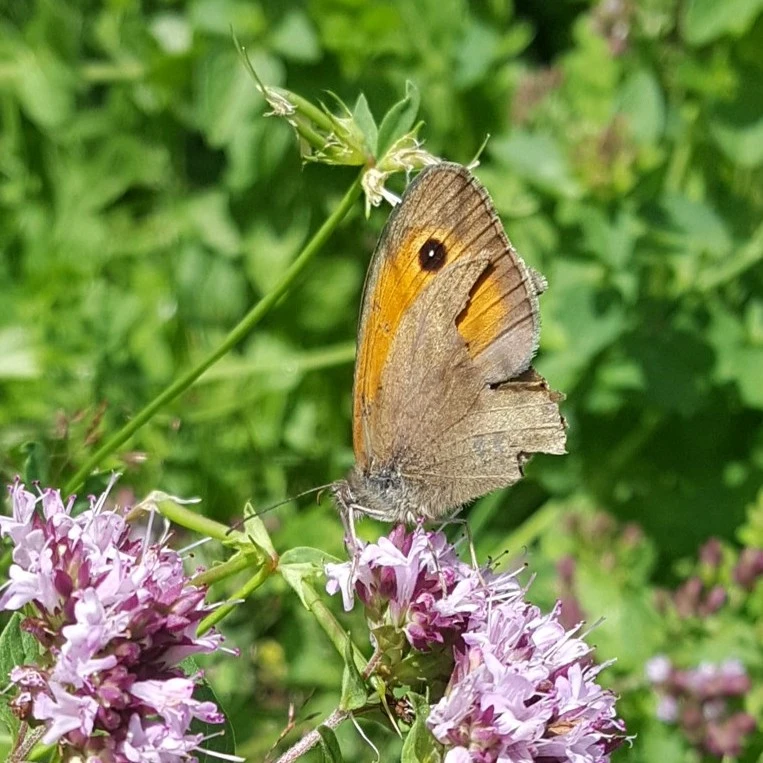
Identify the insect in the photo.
Maniola jurtina
